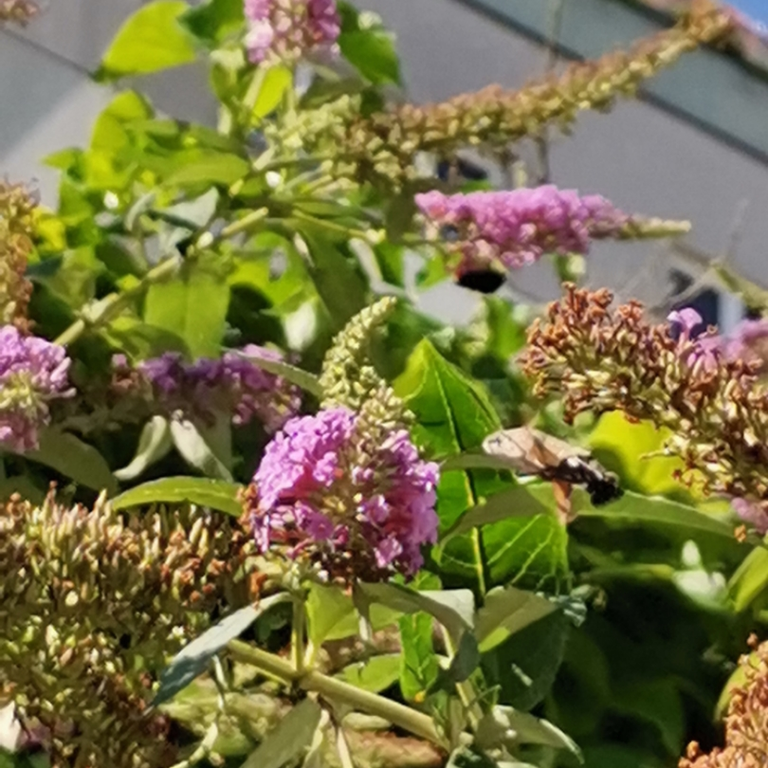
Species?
Macroglossum stellatarum
